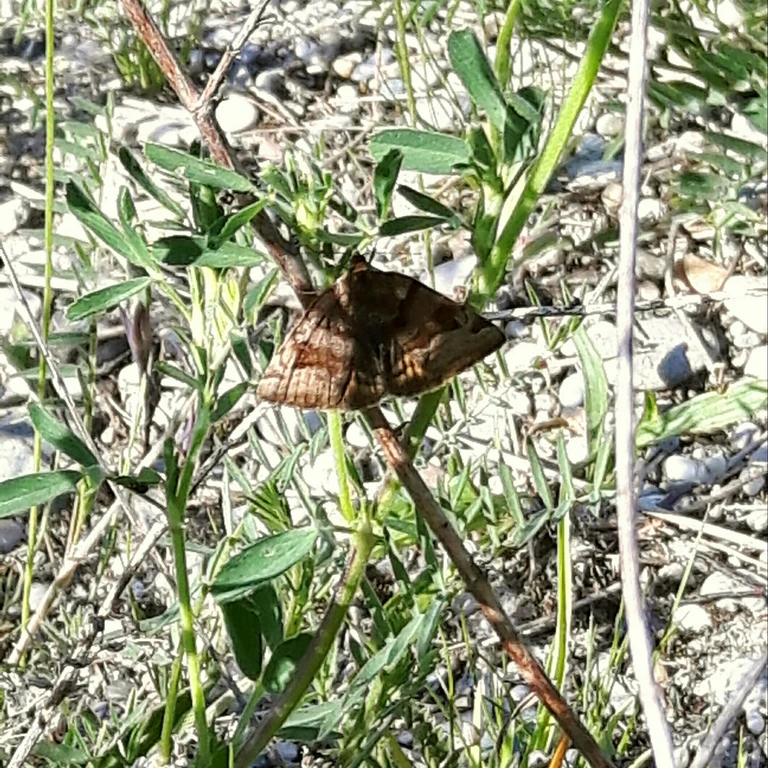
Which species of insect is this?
Euclidia glyphica
